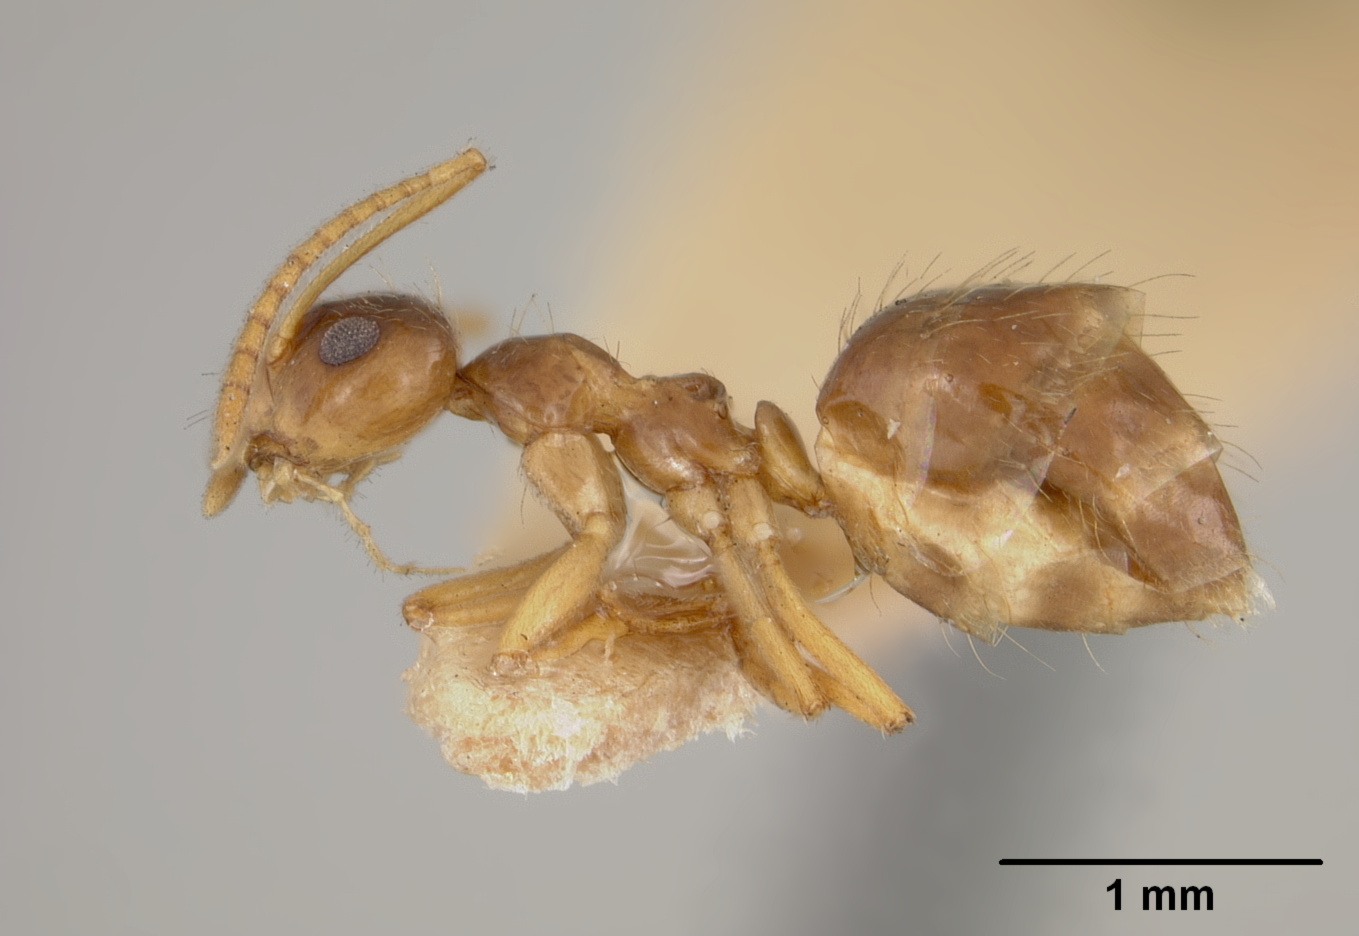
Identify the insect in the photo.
Prenolepis imparis
